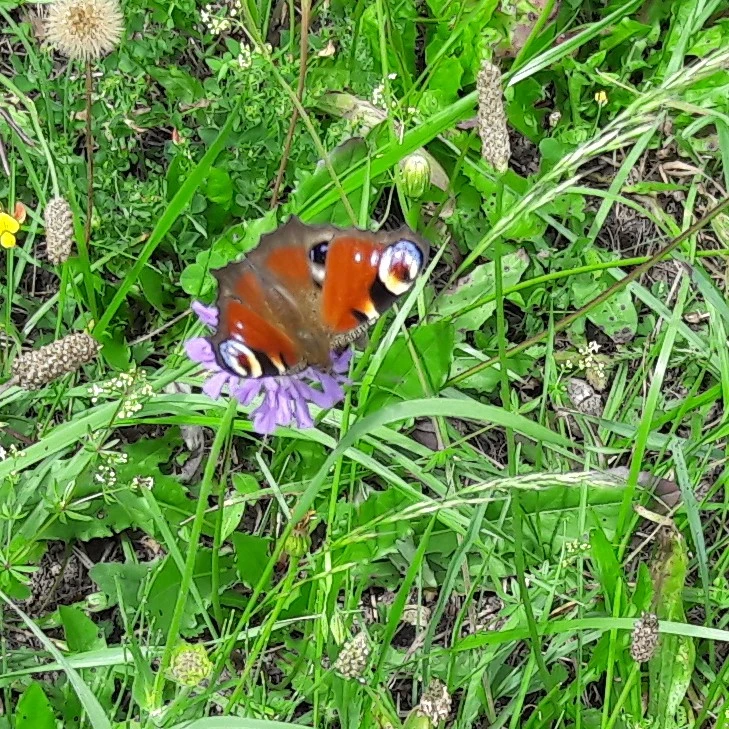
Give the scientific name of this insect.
Aglais io
